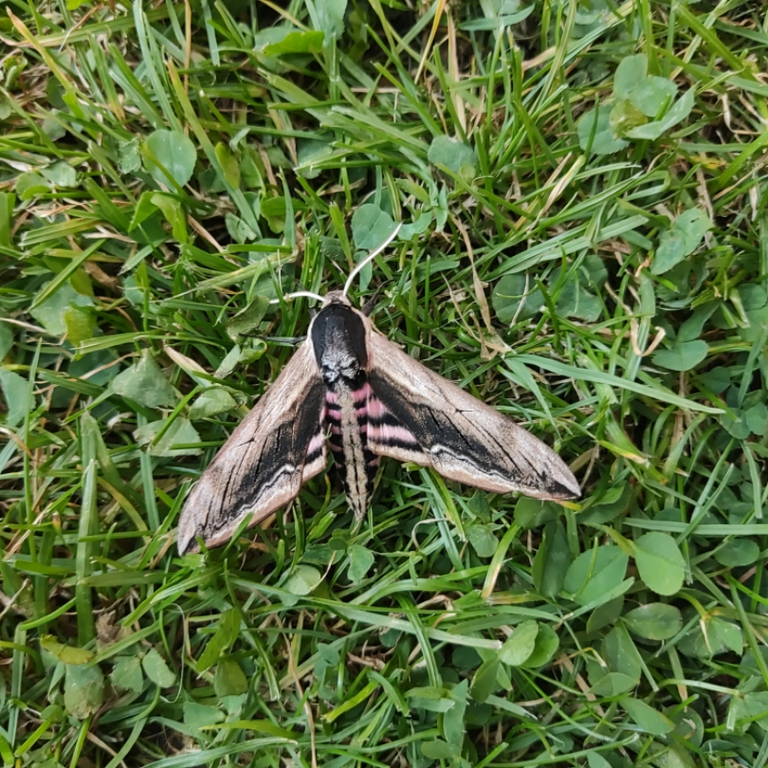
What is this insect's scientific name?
Sphinx ligustri
